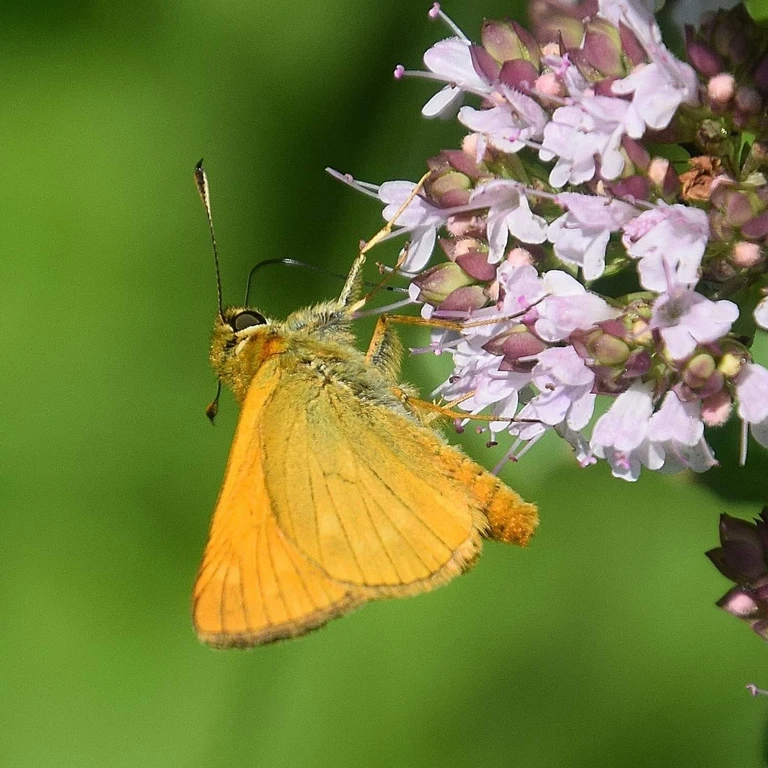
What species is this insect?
Ochlodes sylvanus (also Ochlodes venata)
